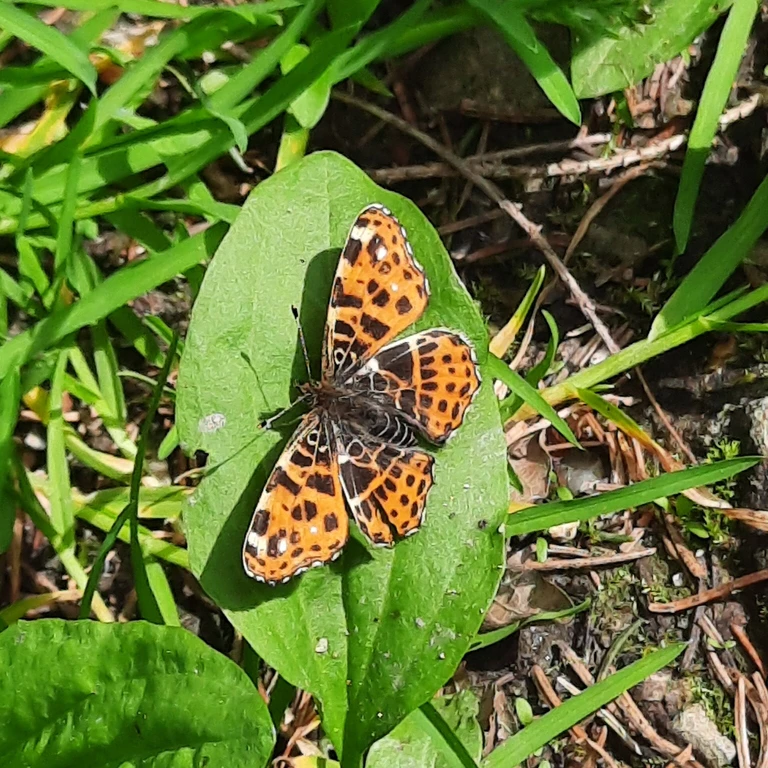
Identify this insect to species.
Araschnia levana
